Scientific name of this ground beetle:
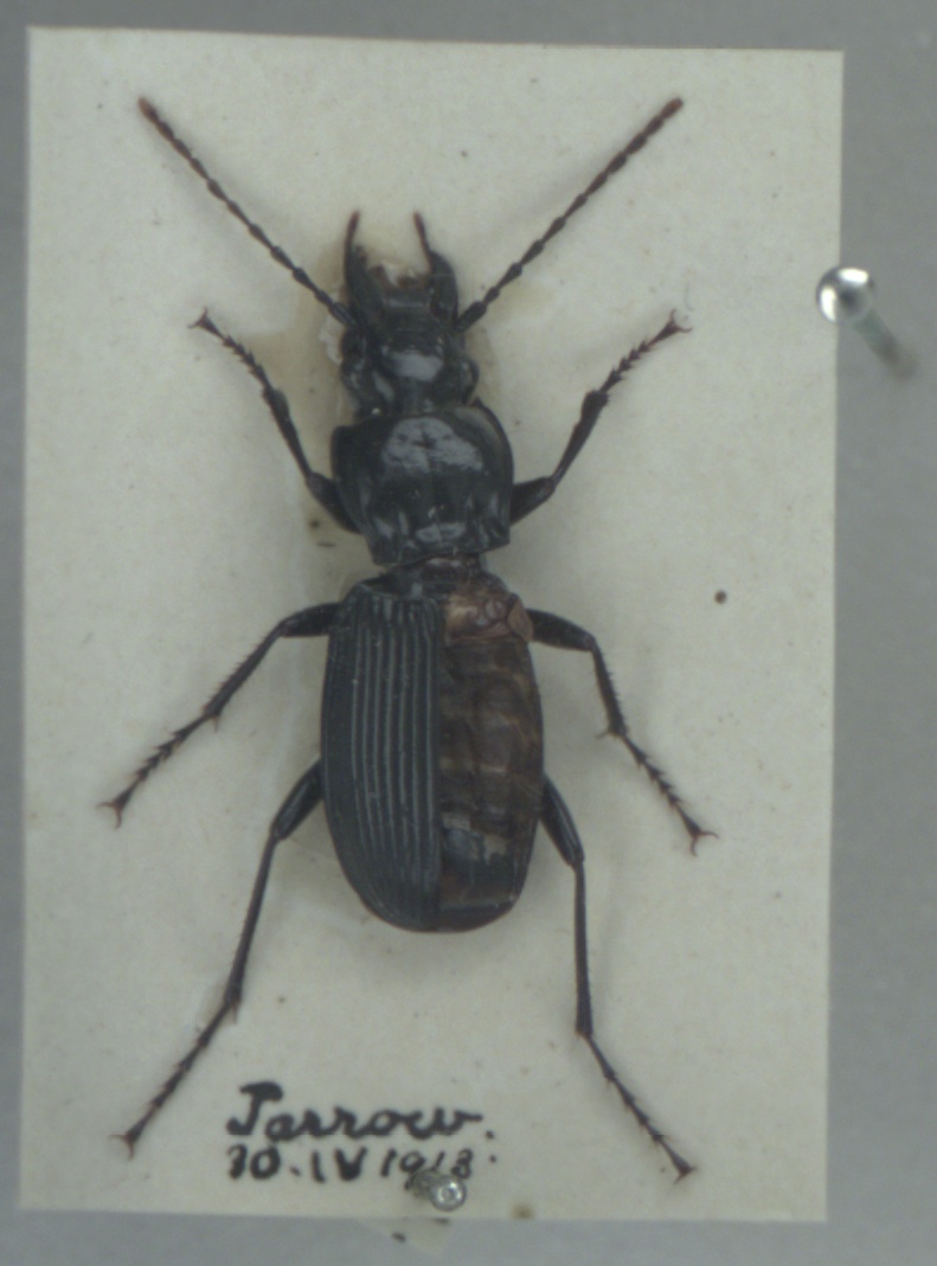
Pterostichus cristatus
